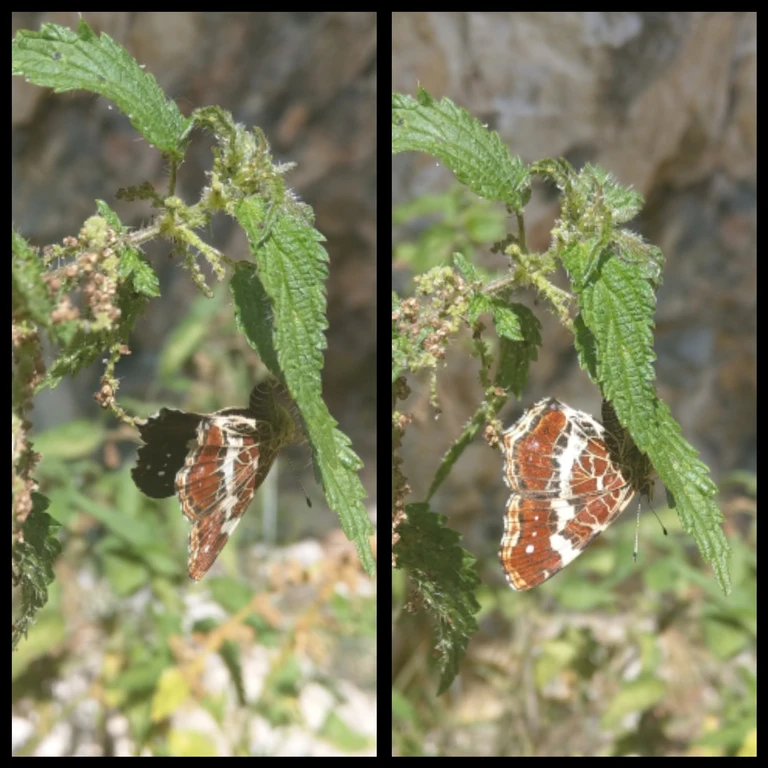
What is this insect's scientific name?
Araschnia levana
